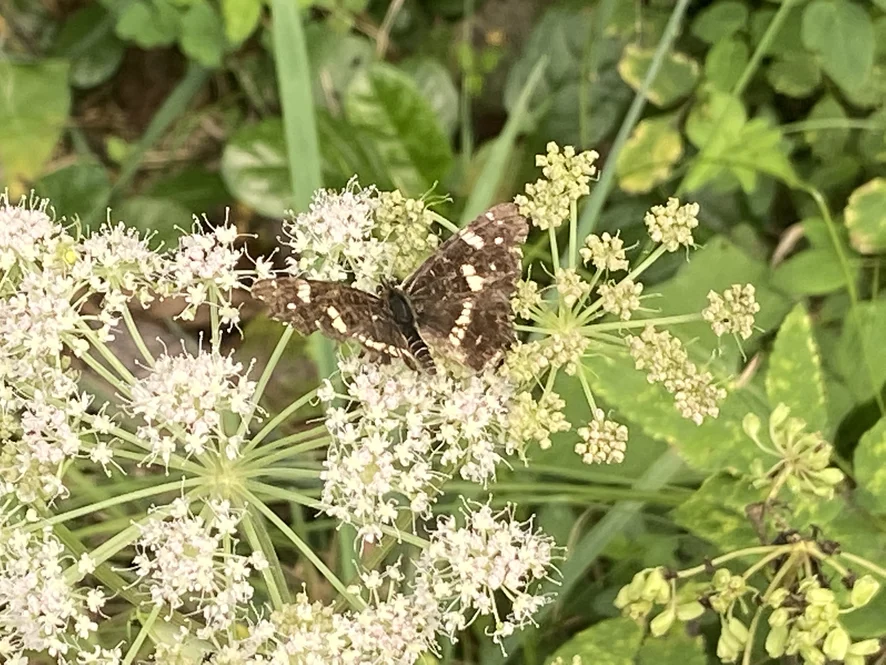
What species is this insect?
Araschnia levana
